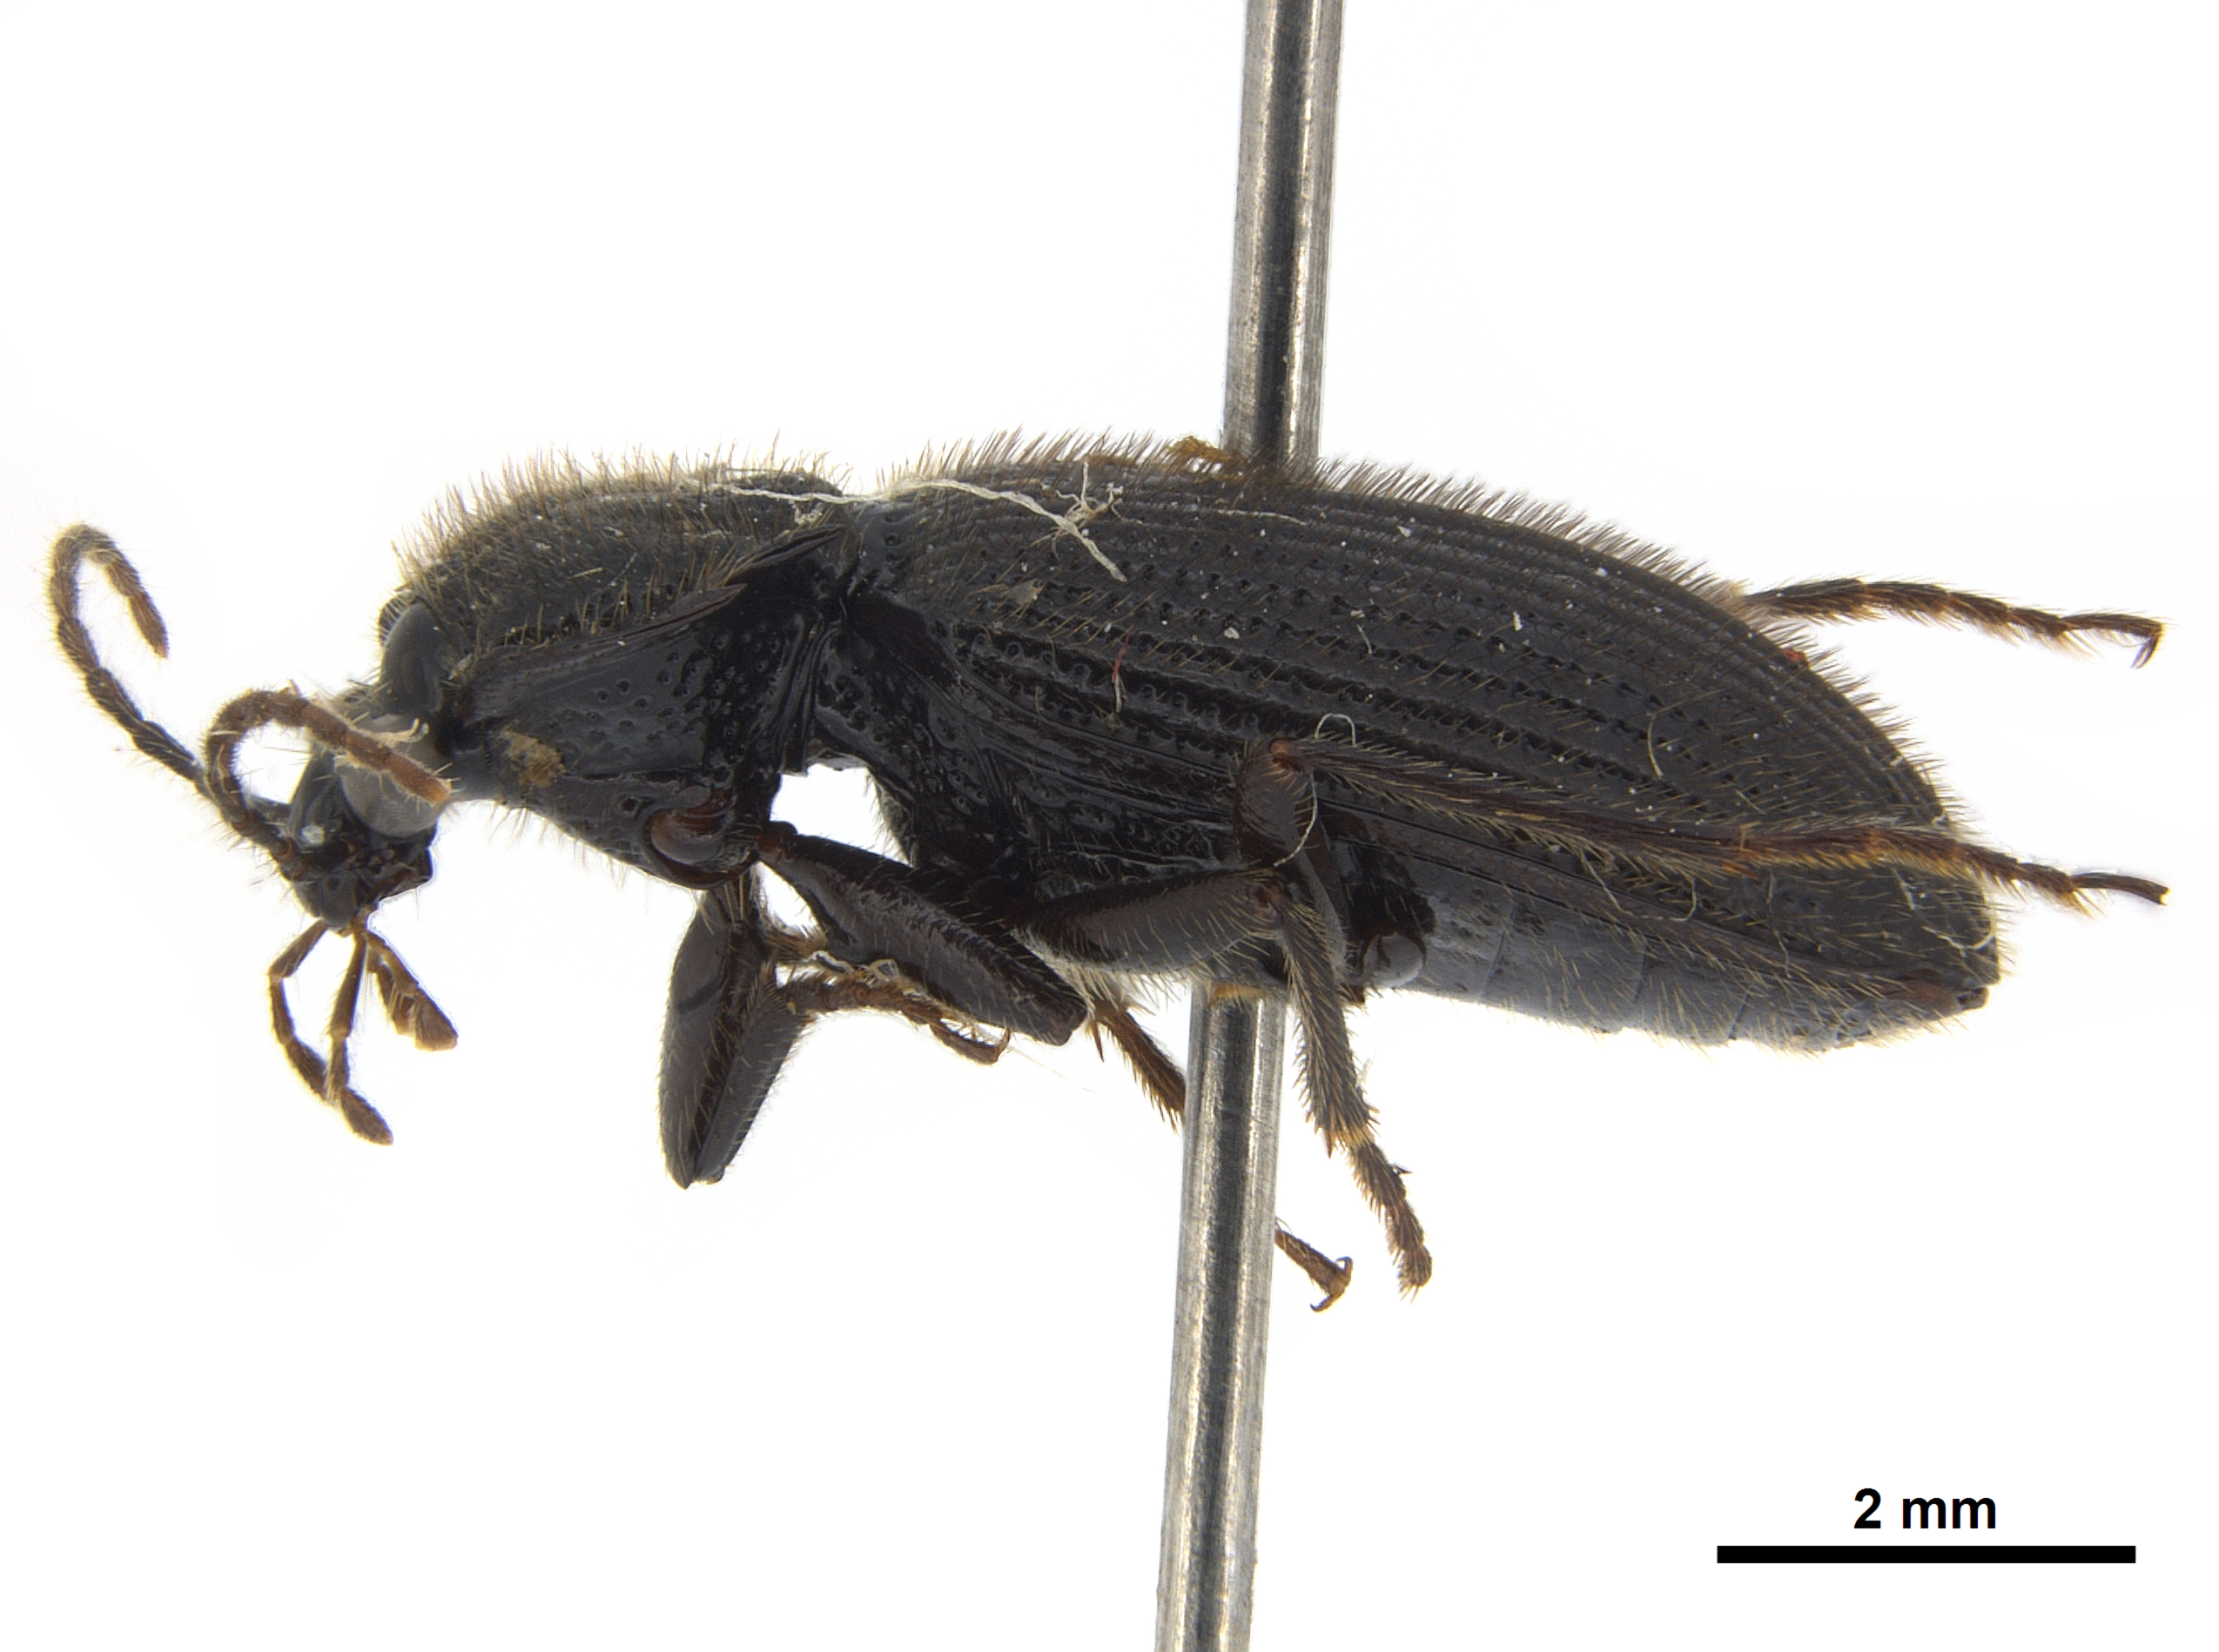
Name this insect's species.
Coptia armata
